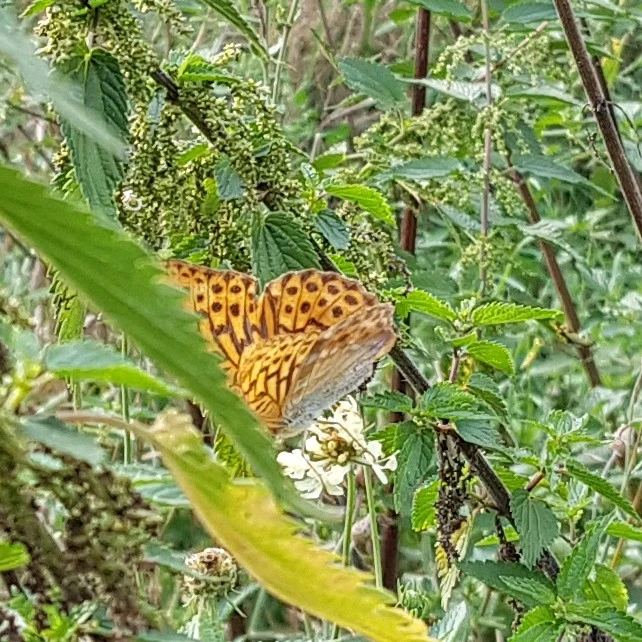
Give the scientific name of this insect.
Argynnis paphia
